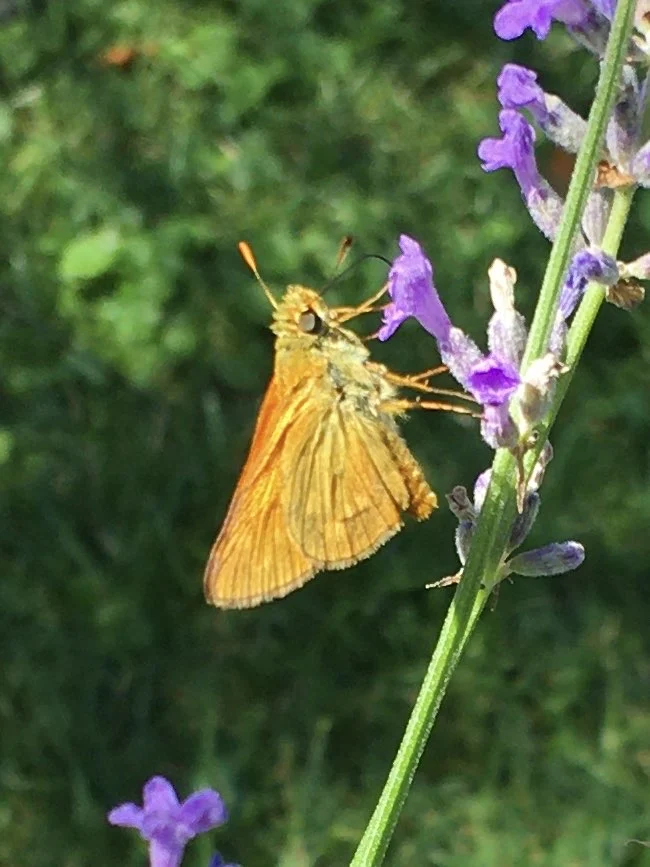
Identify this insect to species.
Ochlodes sylvanus (also Ochlodes venata)
